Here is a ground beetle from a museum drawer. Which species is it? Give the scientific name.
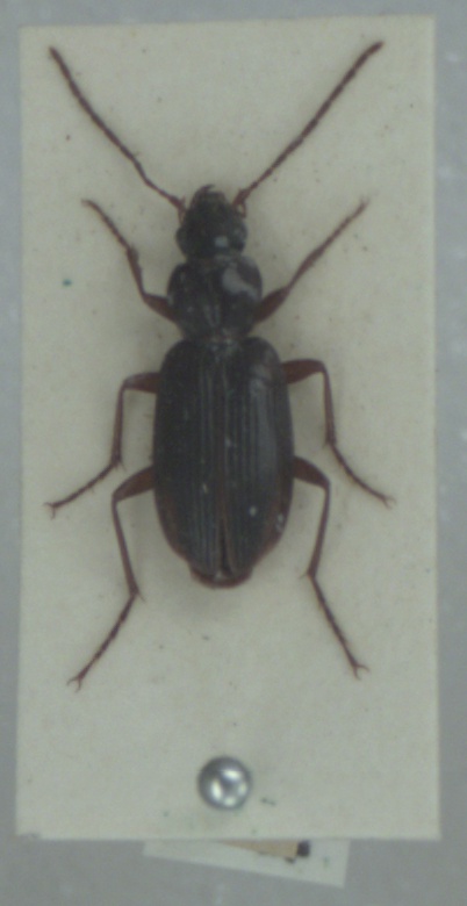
Platynus livens
